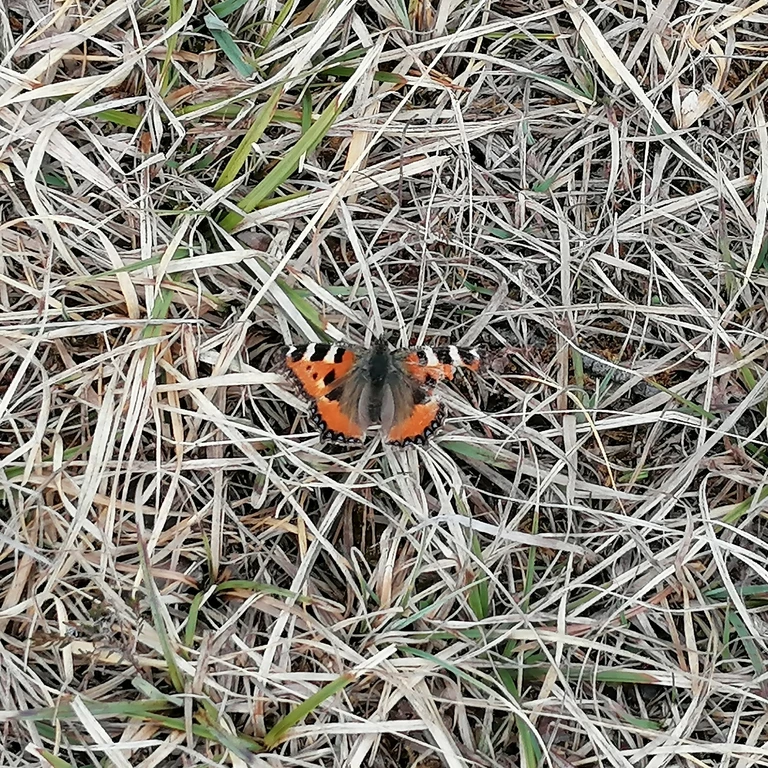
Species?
Aglais urticae
